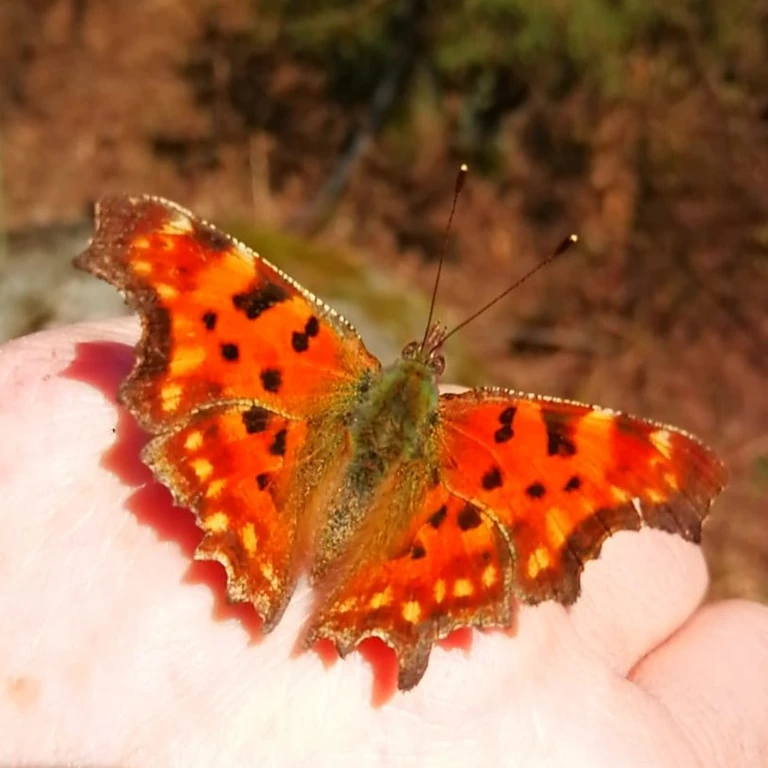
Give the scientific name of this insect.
Polygonia c-album
